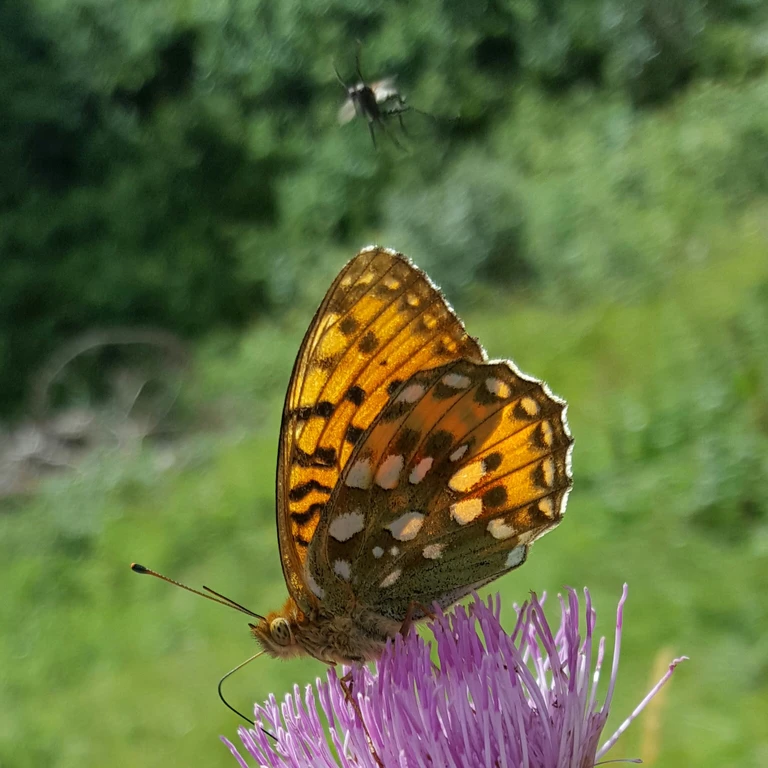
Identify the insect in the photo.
Speyeria aglaja
